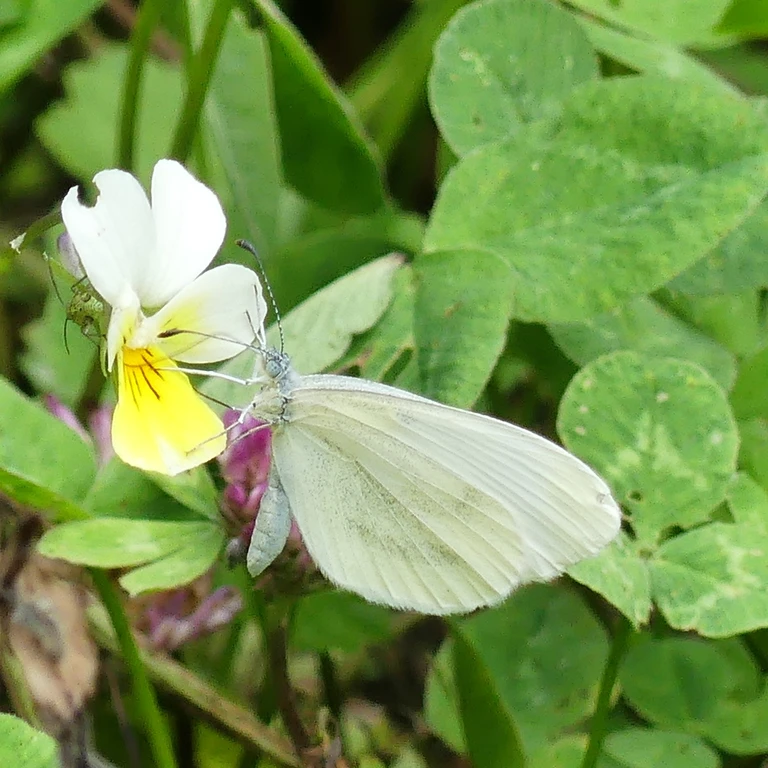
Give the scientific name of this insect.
Leptidea sinapis/juvernica
